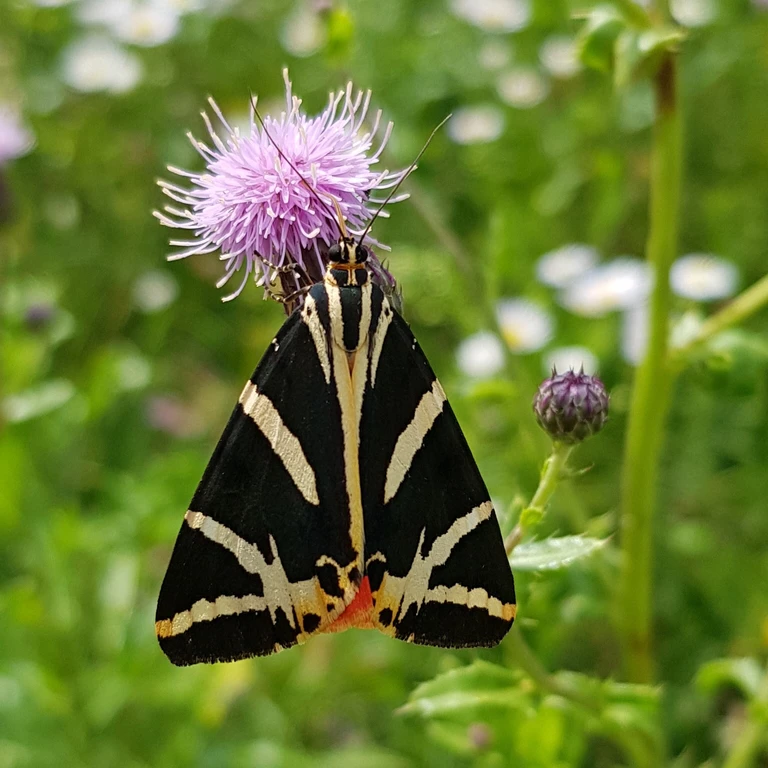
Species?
Euplagia quadripunctaria
